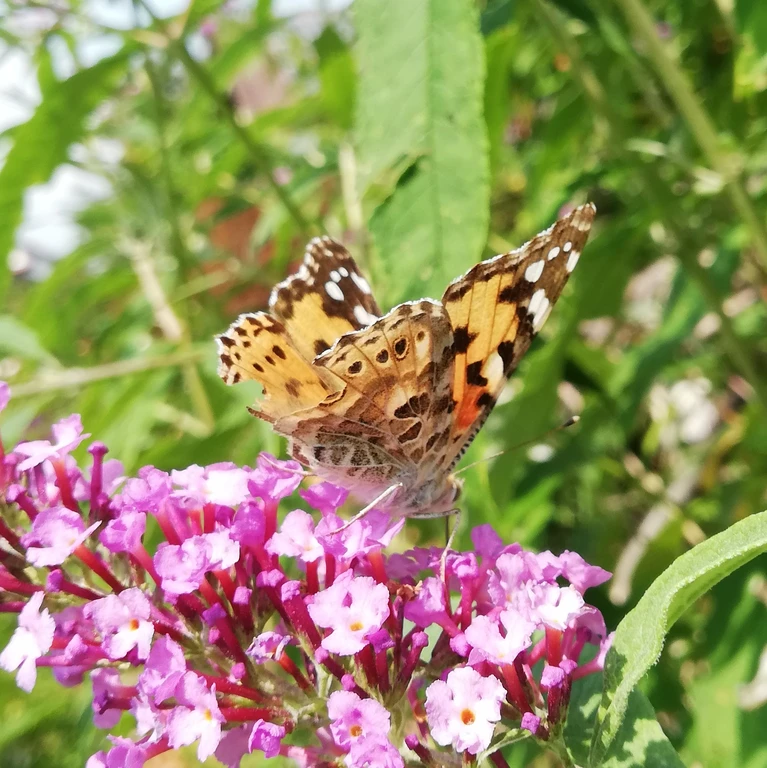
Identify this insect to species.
Vanessa cardui
